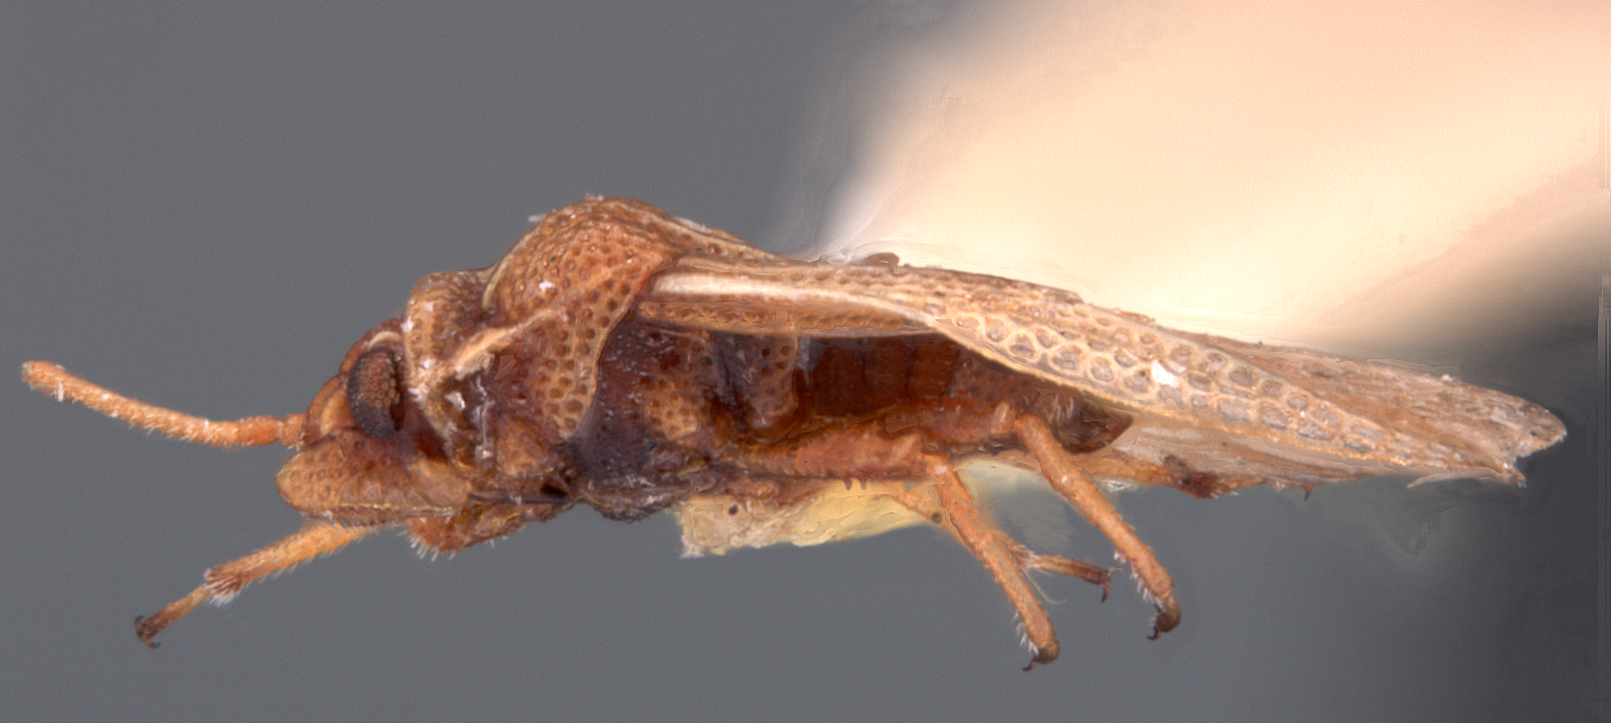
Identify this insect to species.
Inonemia mussiva
